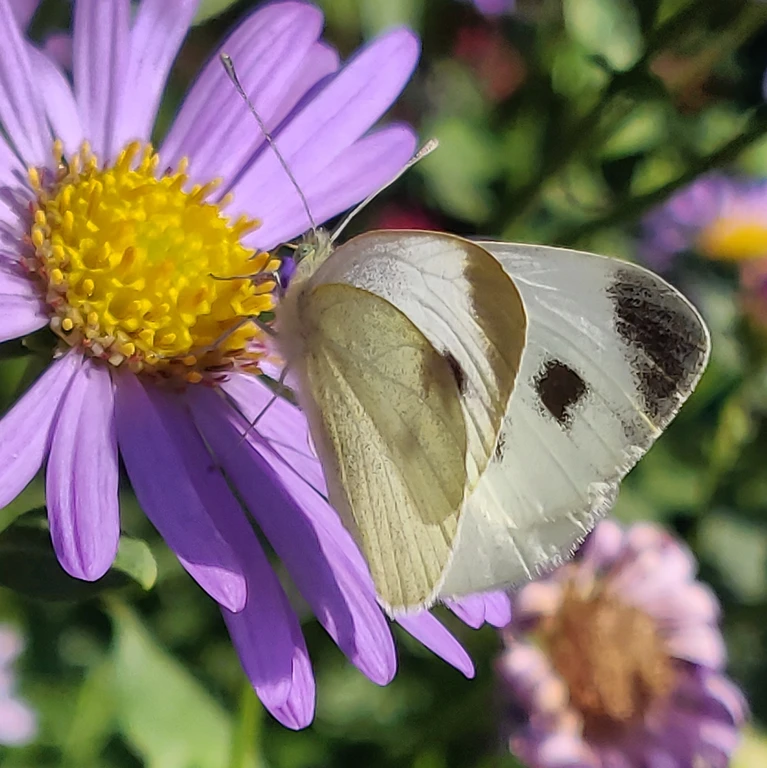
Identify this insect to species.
Pieris mannii
